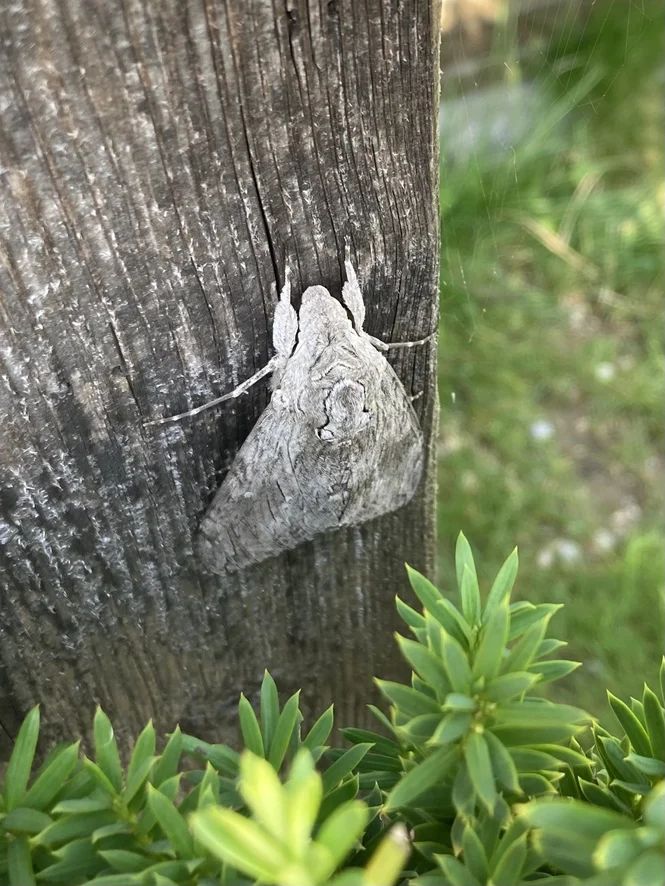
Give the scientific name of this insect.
Agrius convolvuli
